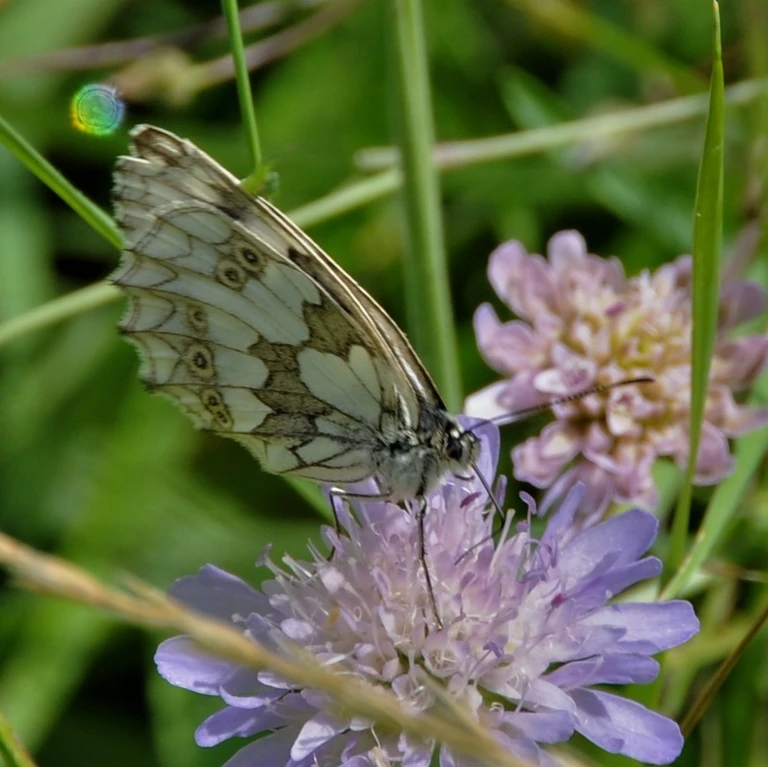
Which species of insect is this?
Melanargia galathea
